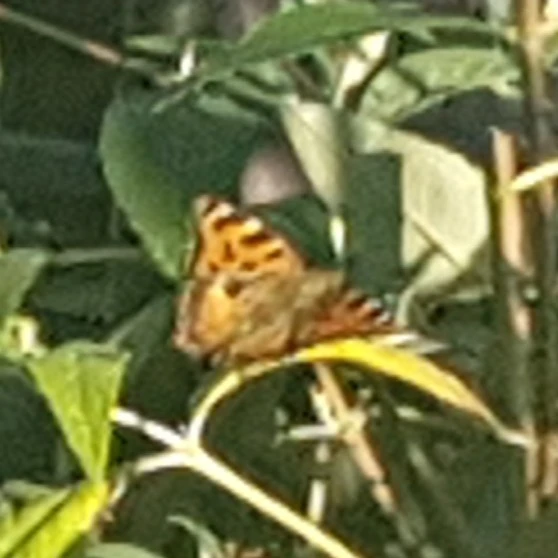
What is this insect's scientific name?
Nymphalis polychloros
